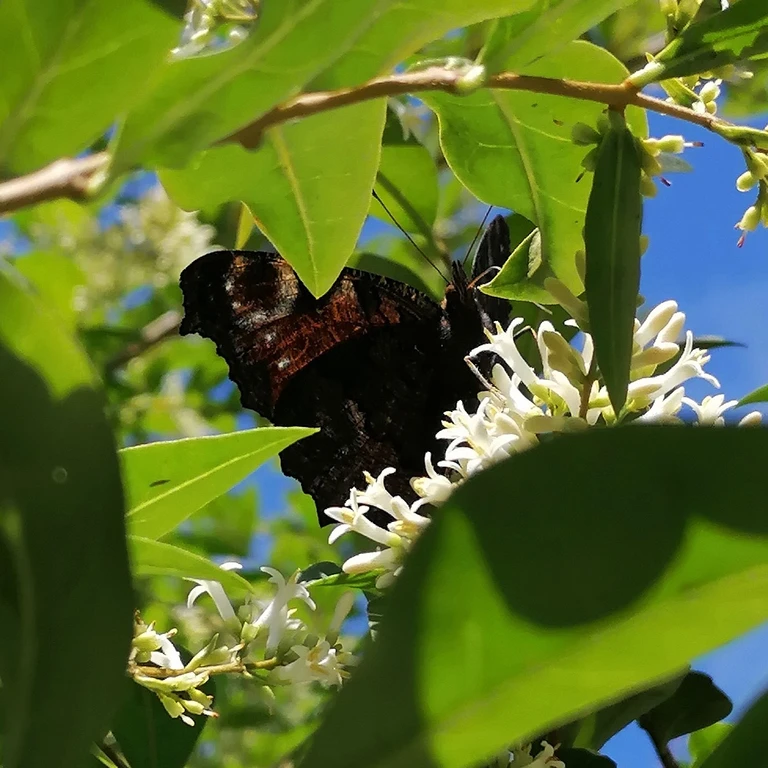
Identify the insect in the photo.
Aglais io
